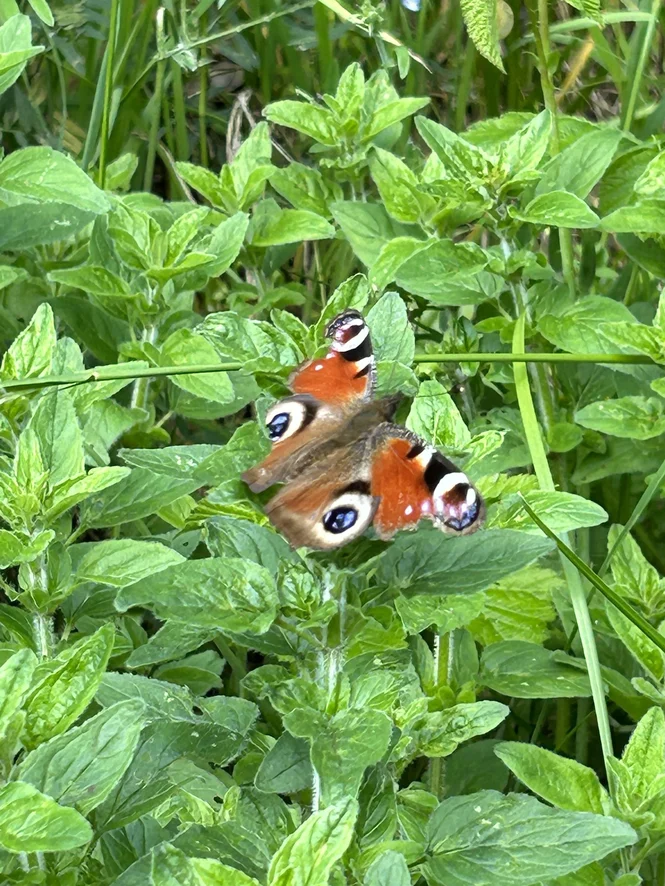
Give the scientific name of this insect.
Aglais io
